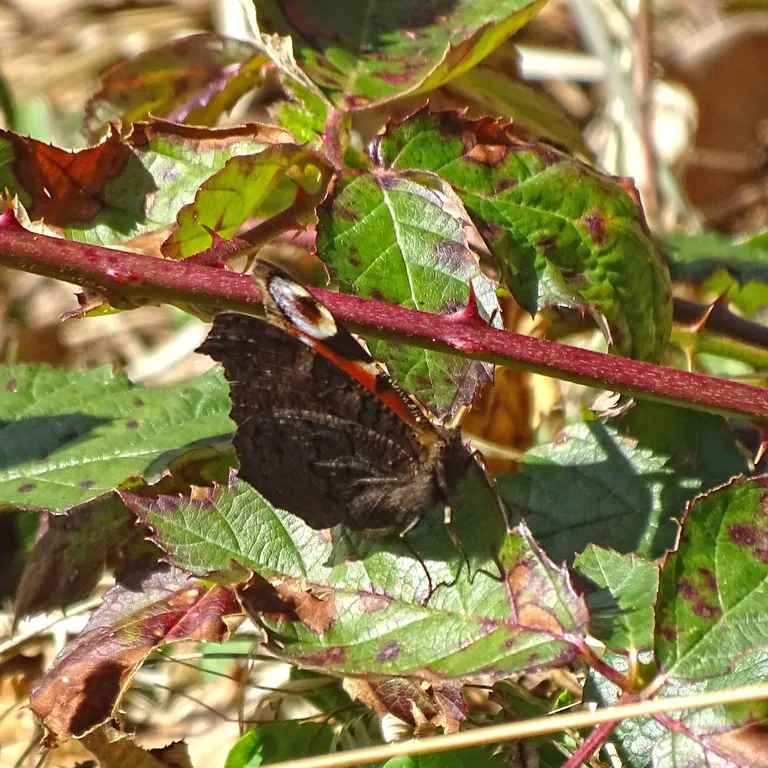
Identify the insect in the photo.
Aglais io
